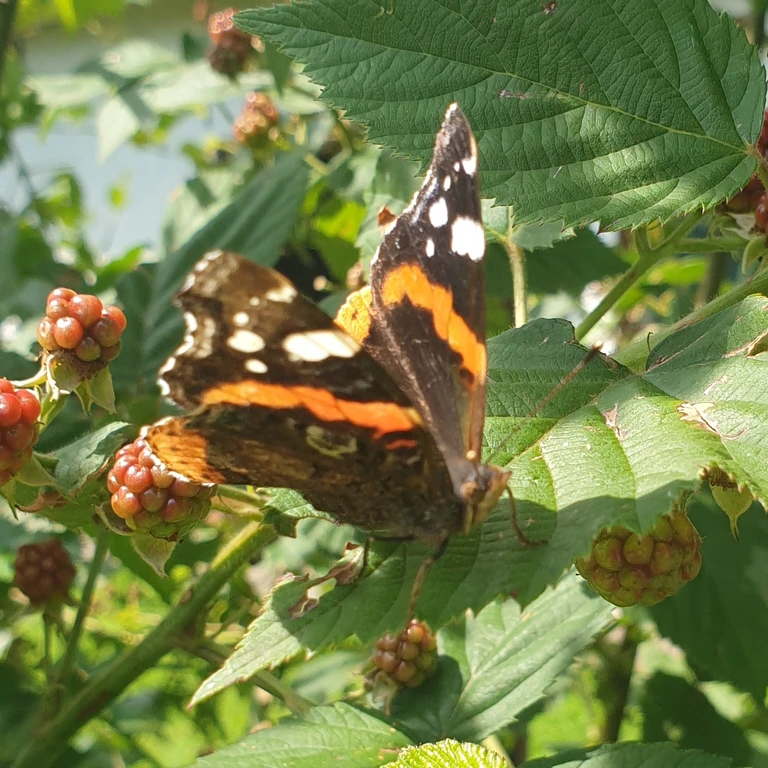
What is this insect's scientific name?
Vanessa atalanta
